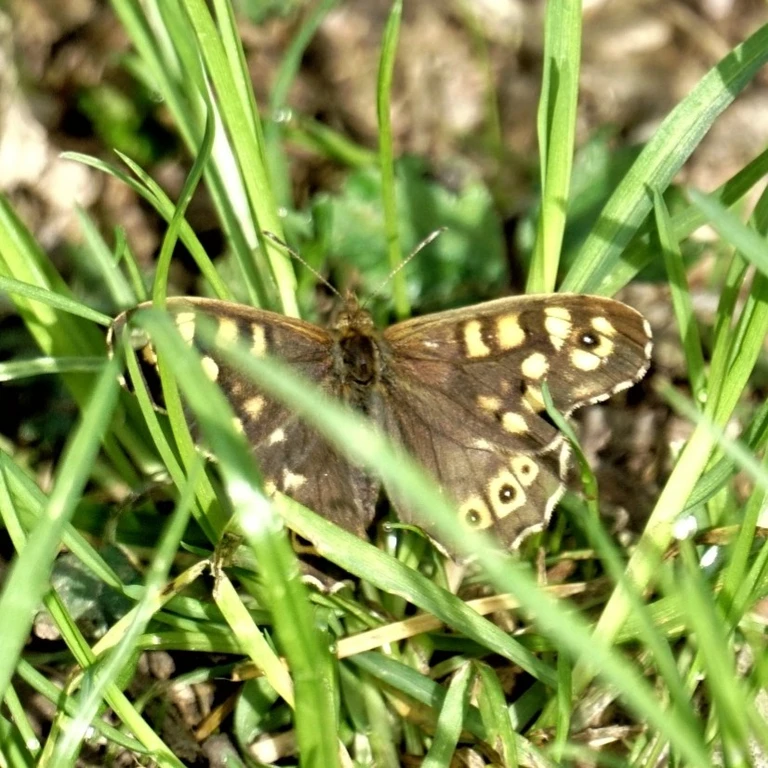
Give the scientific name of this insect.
Pararge aegeria
